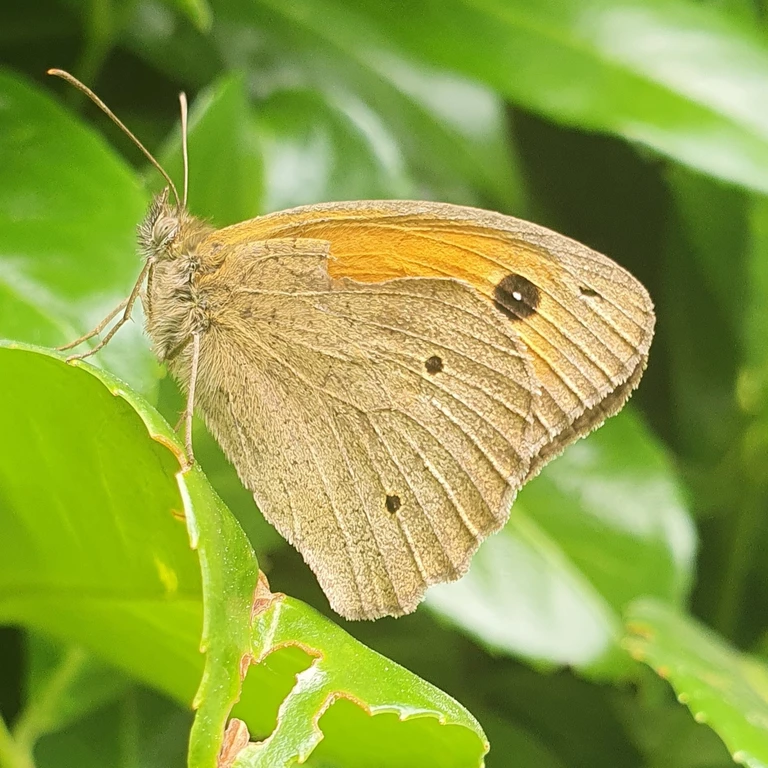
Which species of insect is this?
Maniola jurtina
